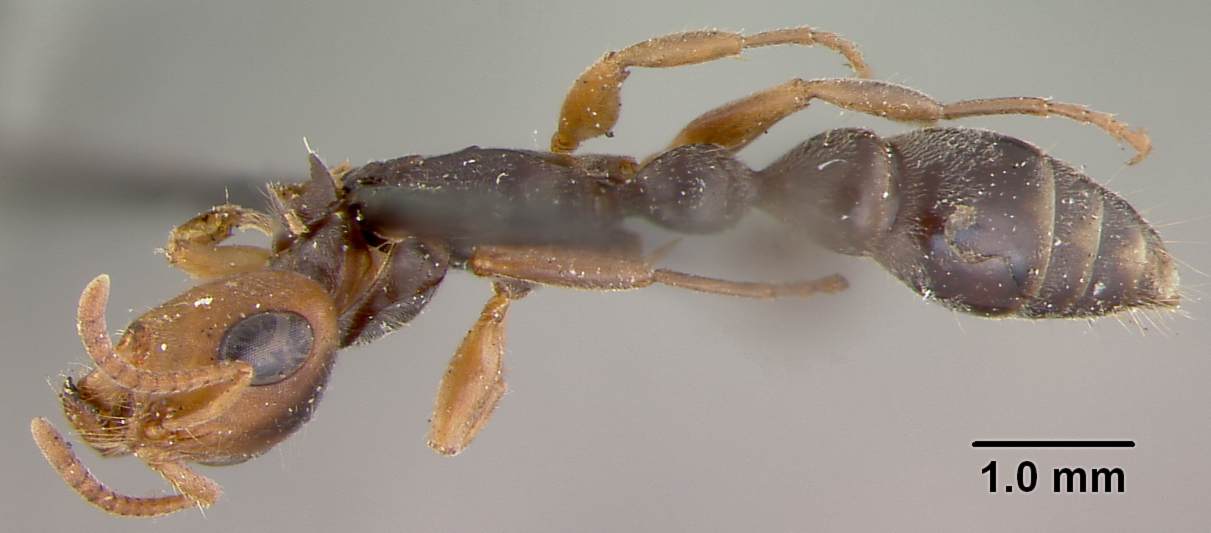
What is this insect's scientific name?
Tetraponera morquerysi
